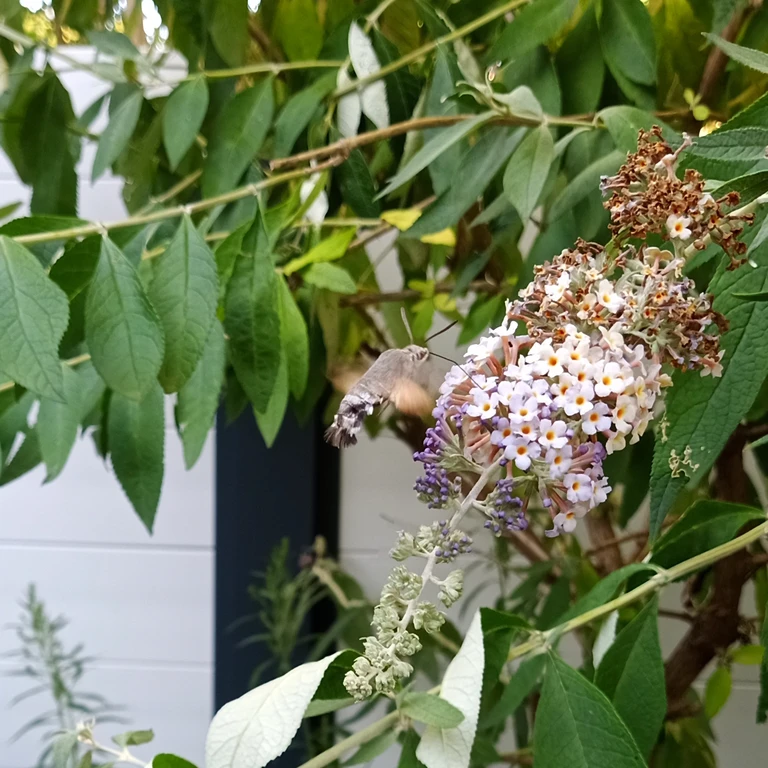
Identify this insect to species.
Macroglossum stellatarum
